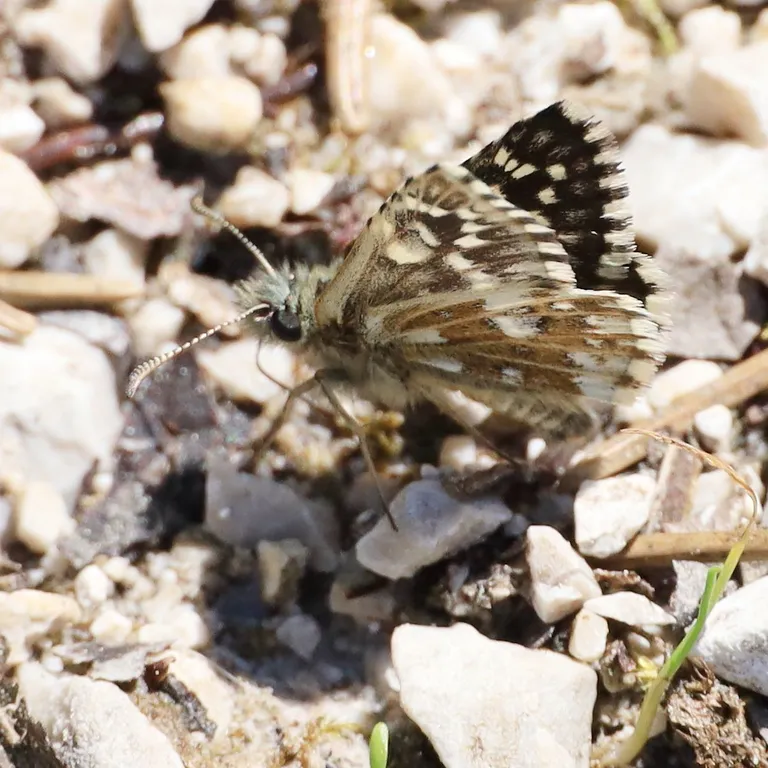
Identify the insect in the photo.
Pyrgus malvae
